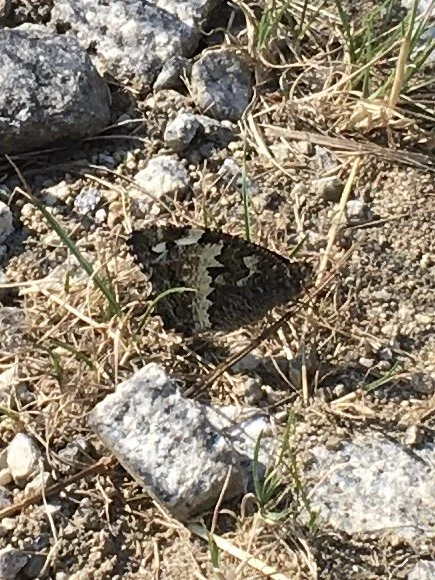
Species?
Brintesia circe
